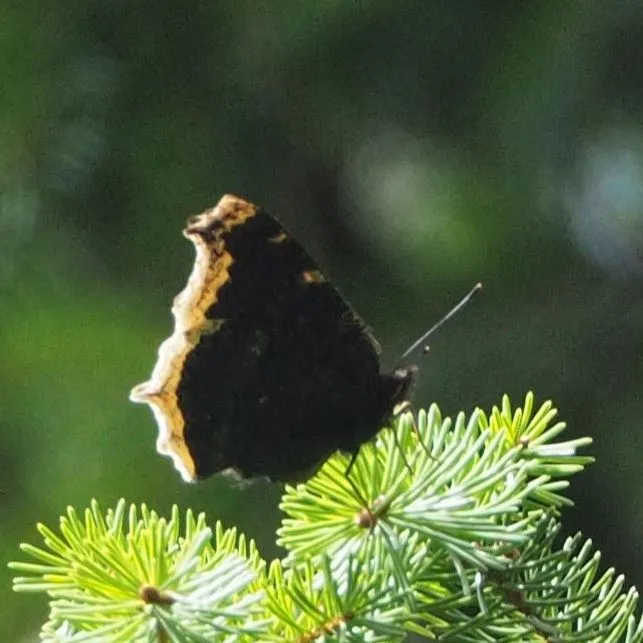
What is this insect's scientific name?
Nymphalis antiopa
